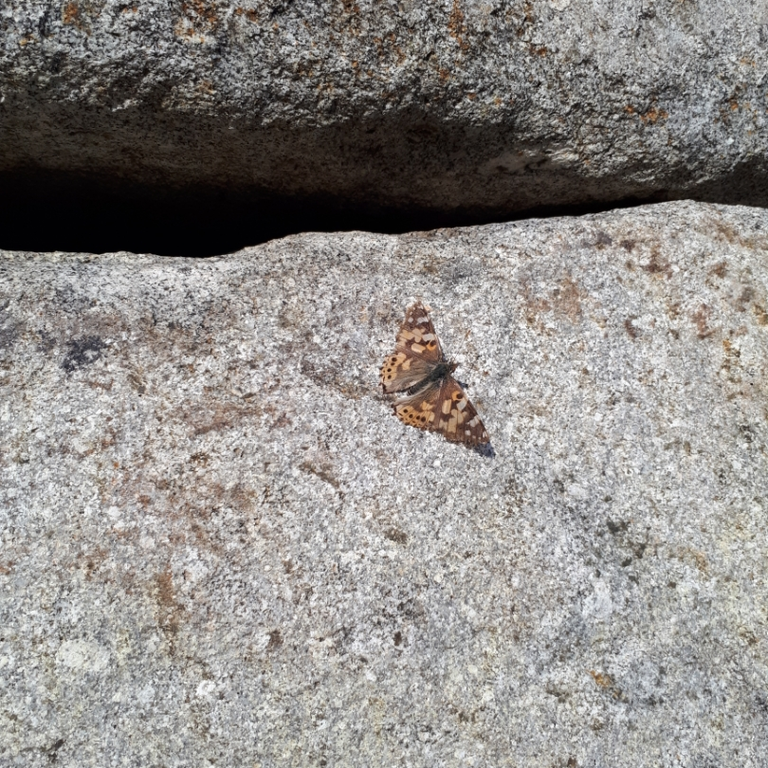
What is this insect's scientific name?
Vanessa cardui
